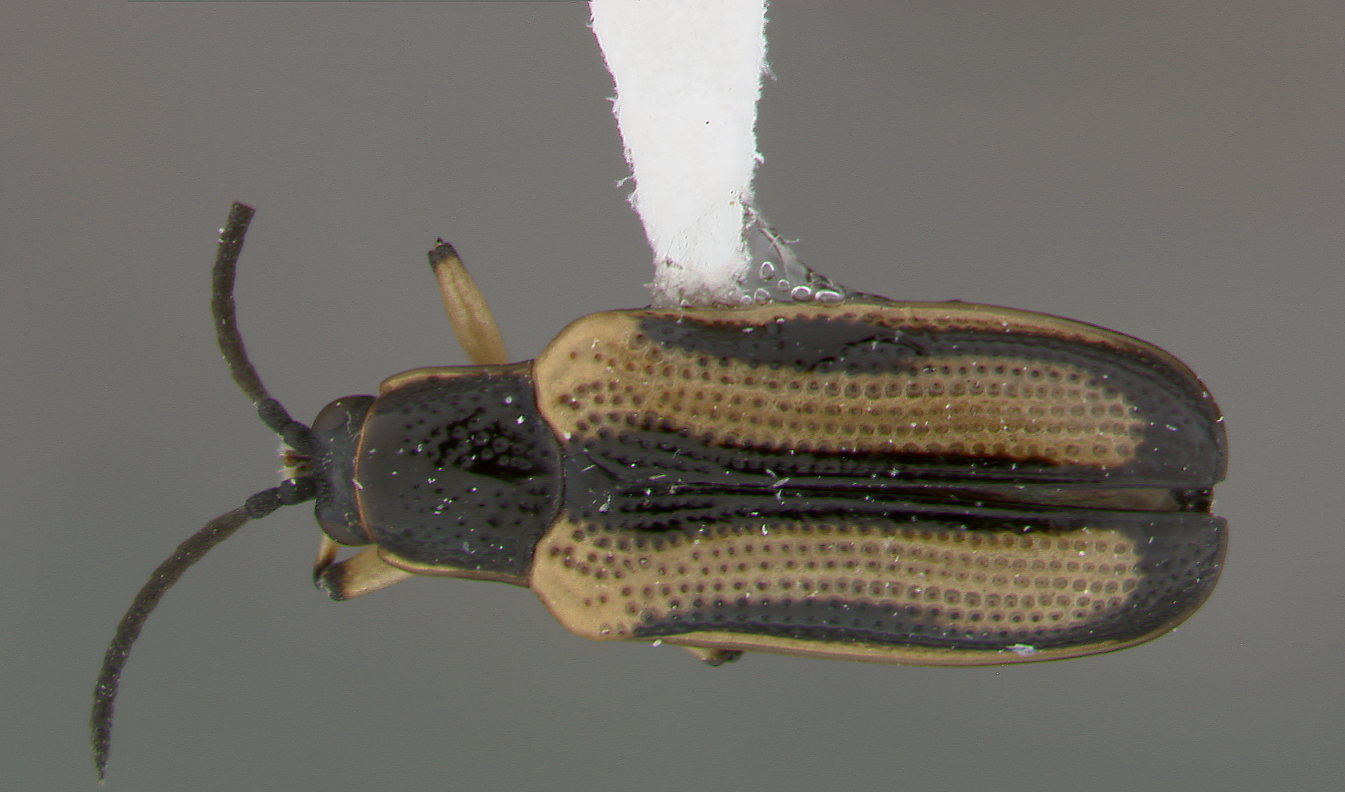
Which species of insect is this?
Cephaloleia scitulus
